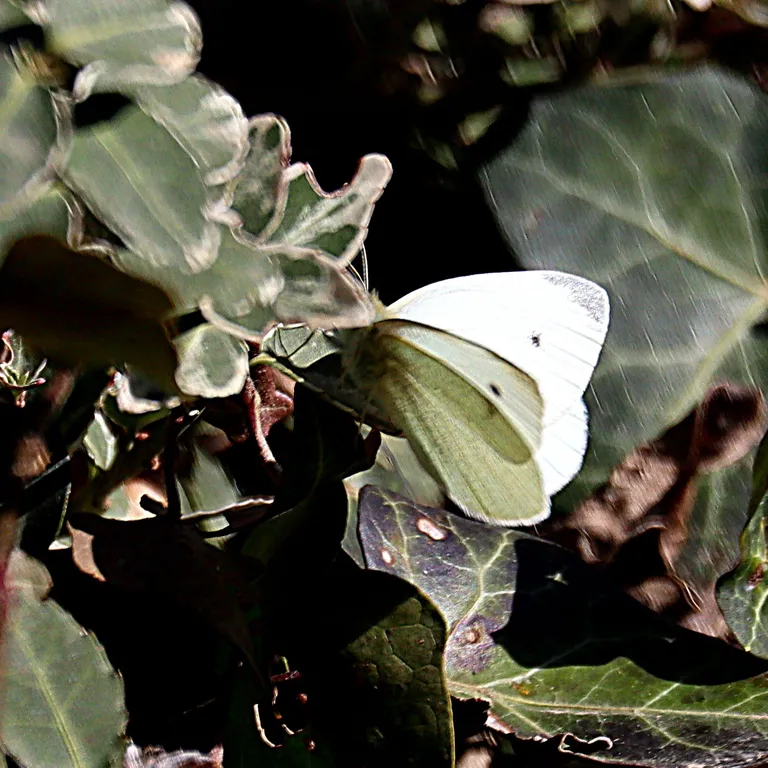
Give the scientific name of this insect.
Pieris rapae
